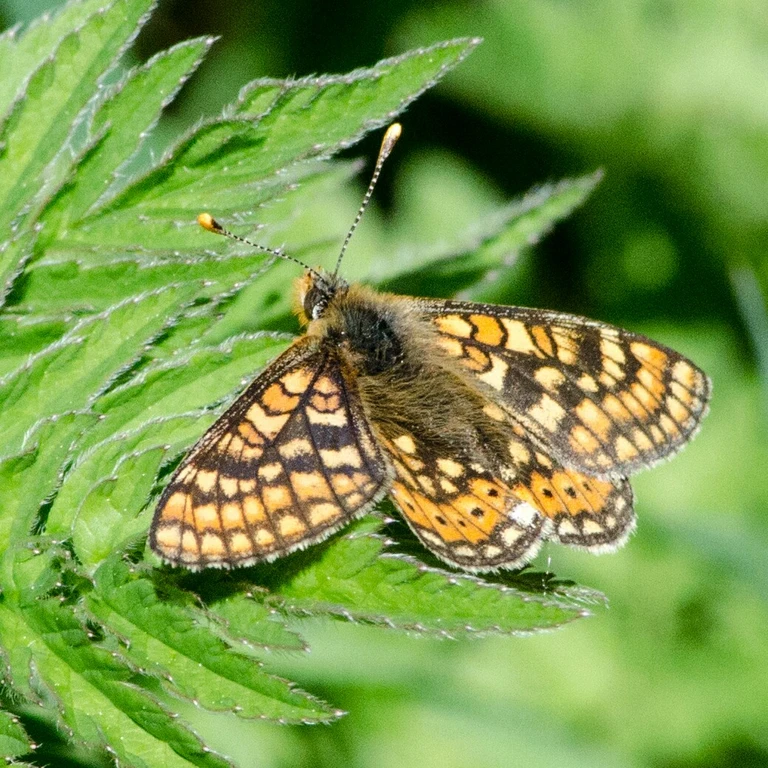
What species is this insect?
Euphydryas aurinia
